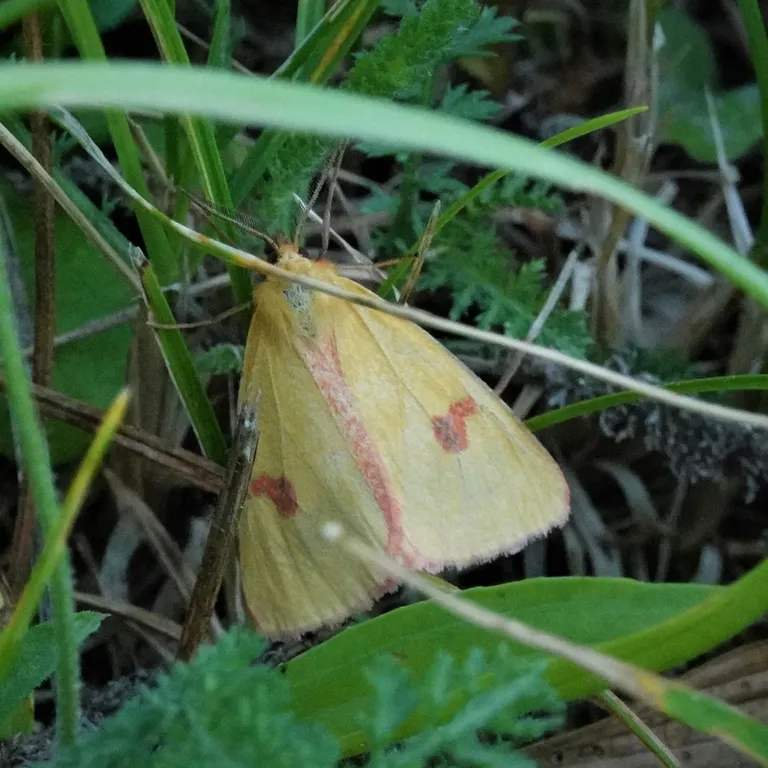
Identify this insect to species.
Diacrisia sannio
